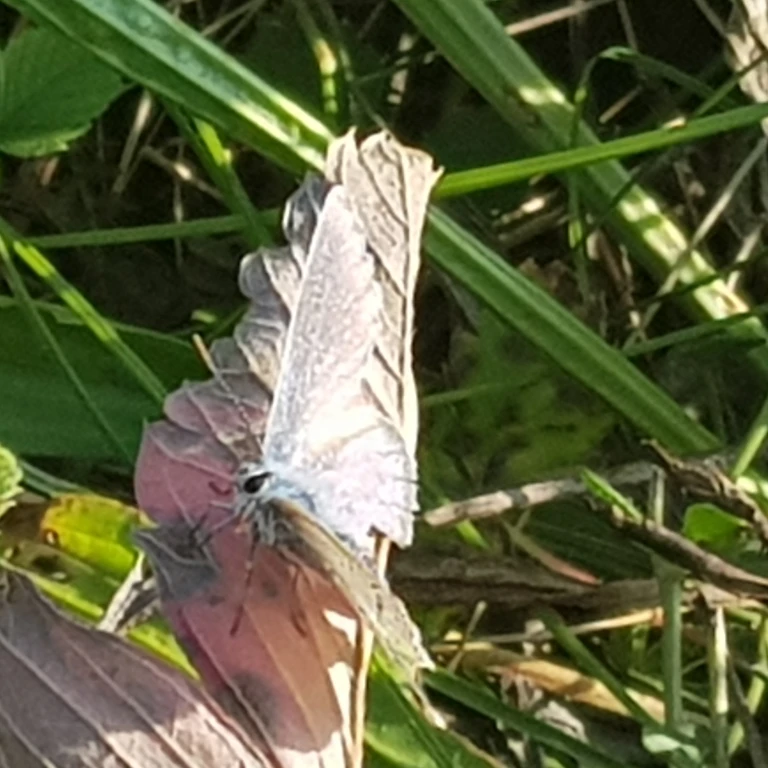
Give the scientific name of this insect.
Polyommatus icarus
